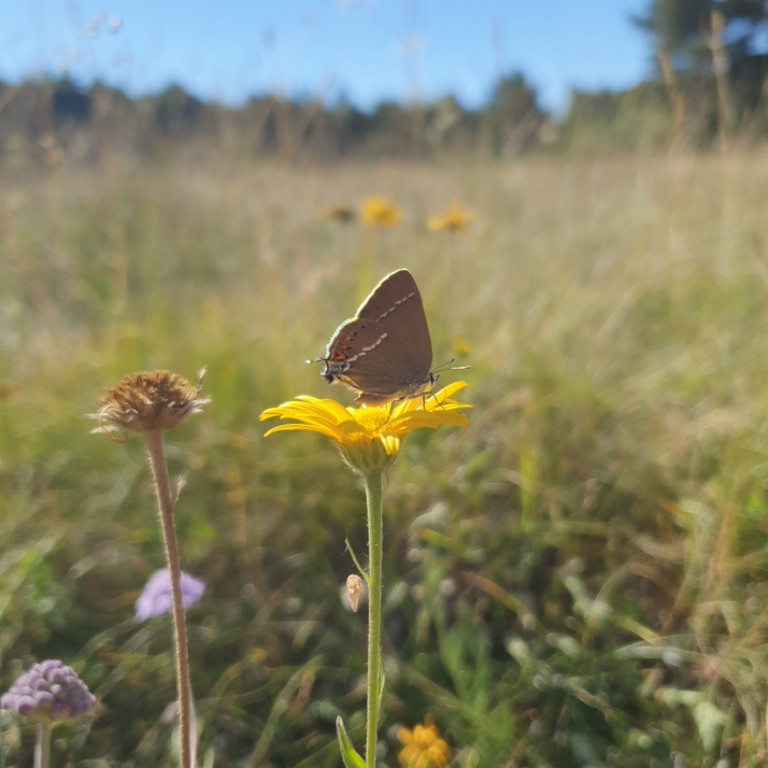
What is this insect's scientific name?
Satyrium spini (also Tuttiola spini)
